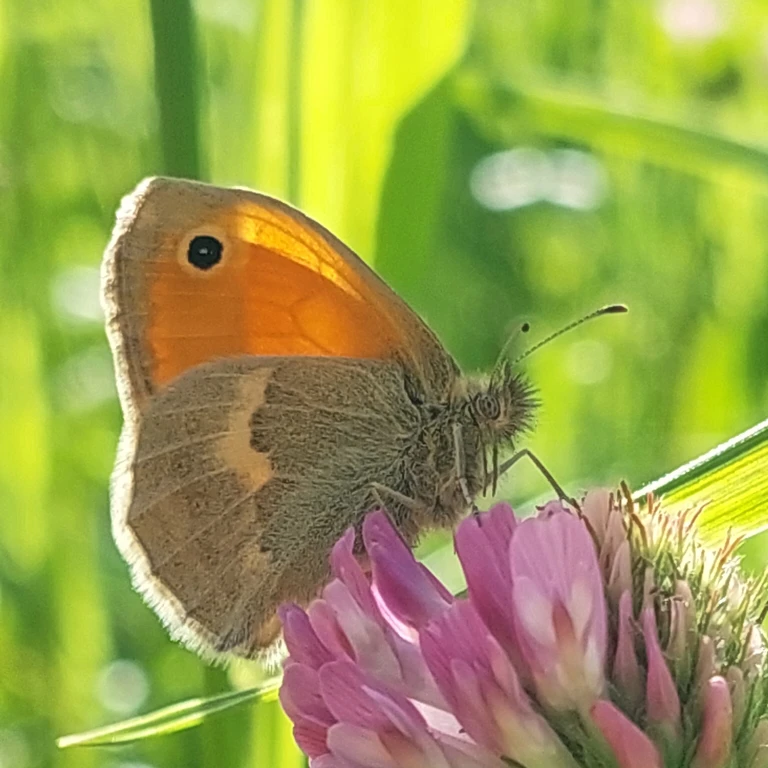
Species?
Coenonympha pamphilus
